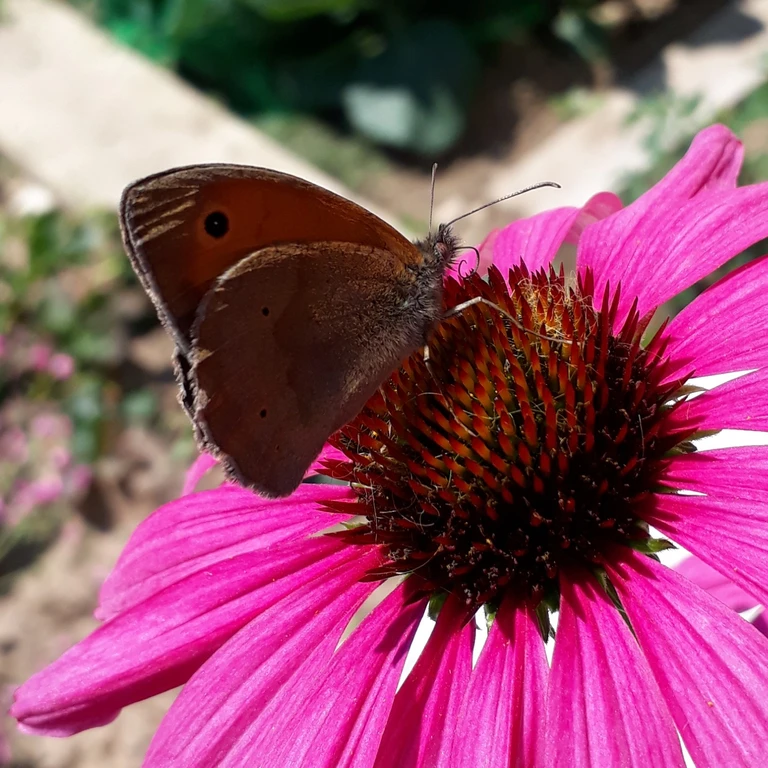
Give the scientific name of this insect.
Maniola jurtina
